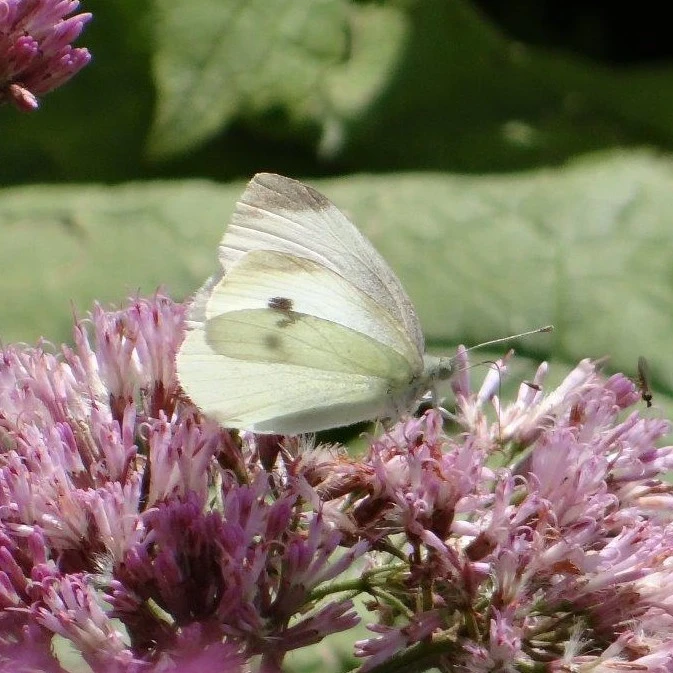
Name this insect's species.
Pieris rapae
